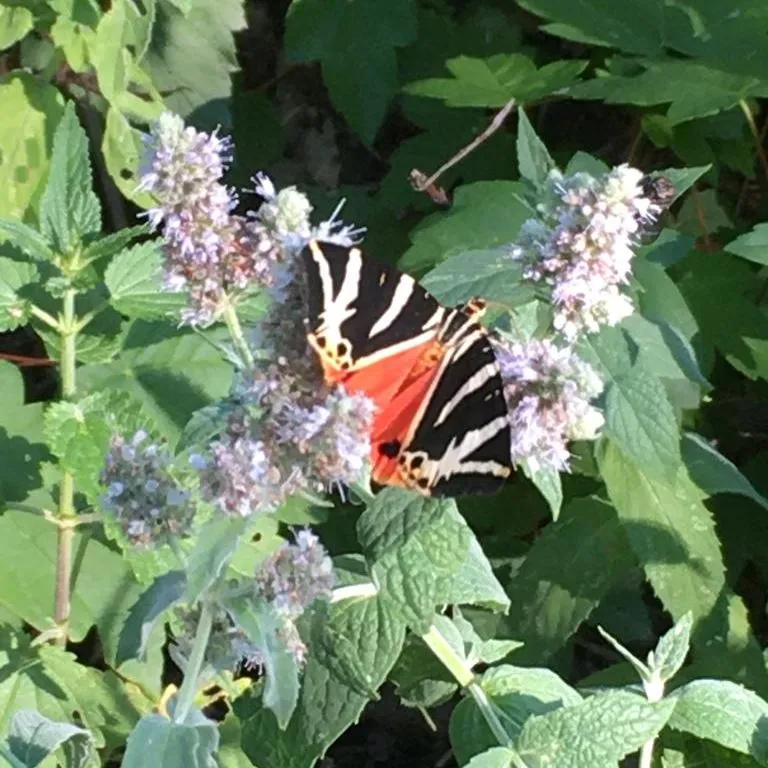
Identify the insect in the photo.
Euplagia quadripunctaria
